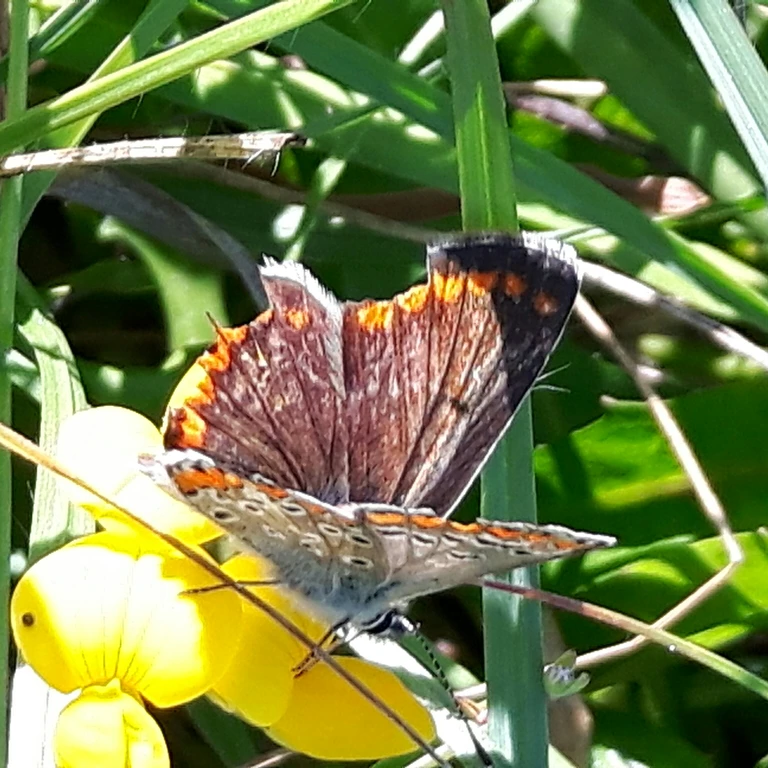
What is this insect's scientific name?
Aricia agestis/artaxerxes
